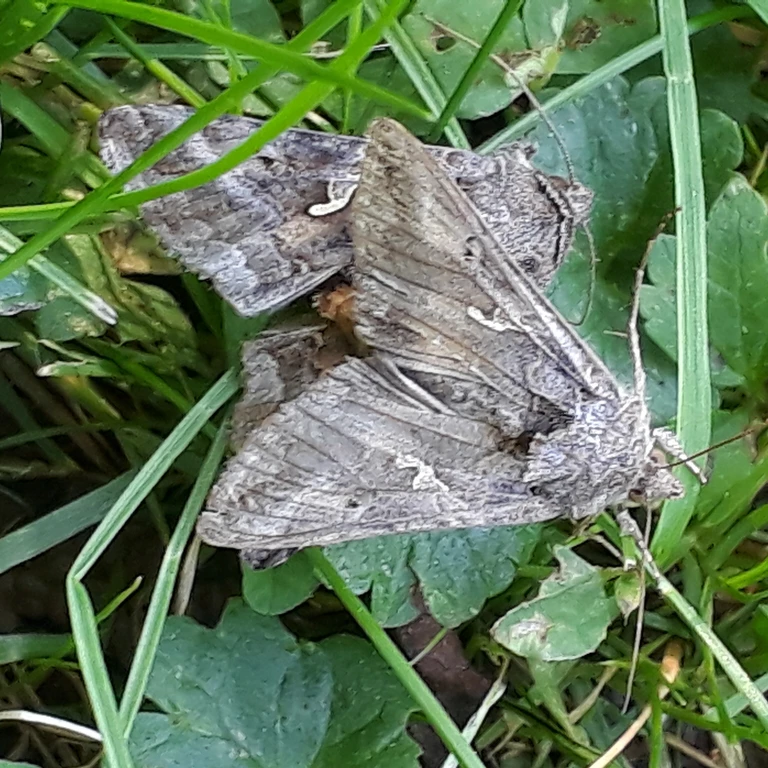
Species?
Autographa gamma
